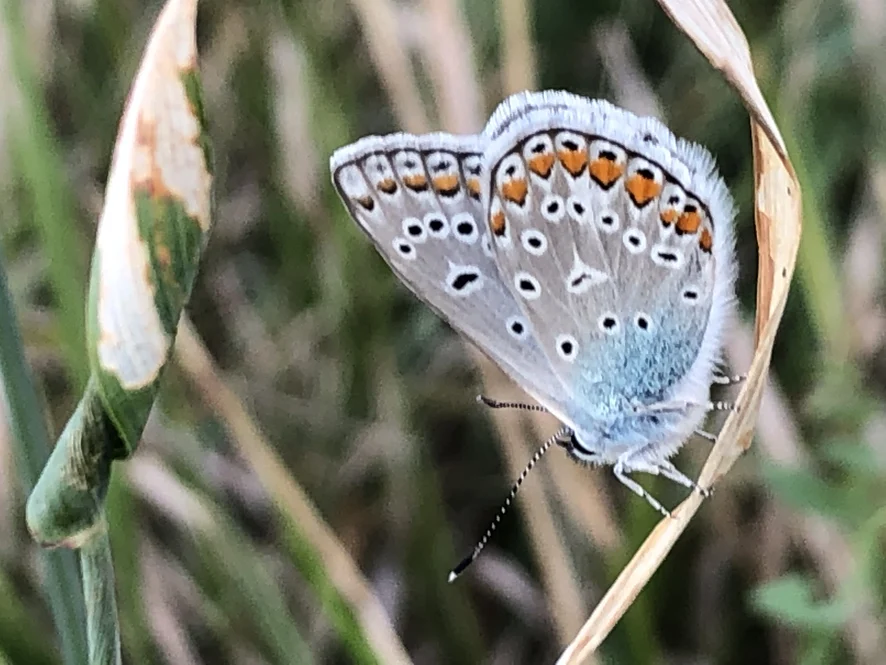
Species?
Polyommatus icarus
